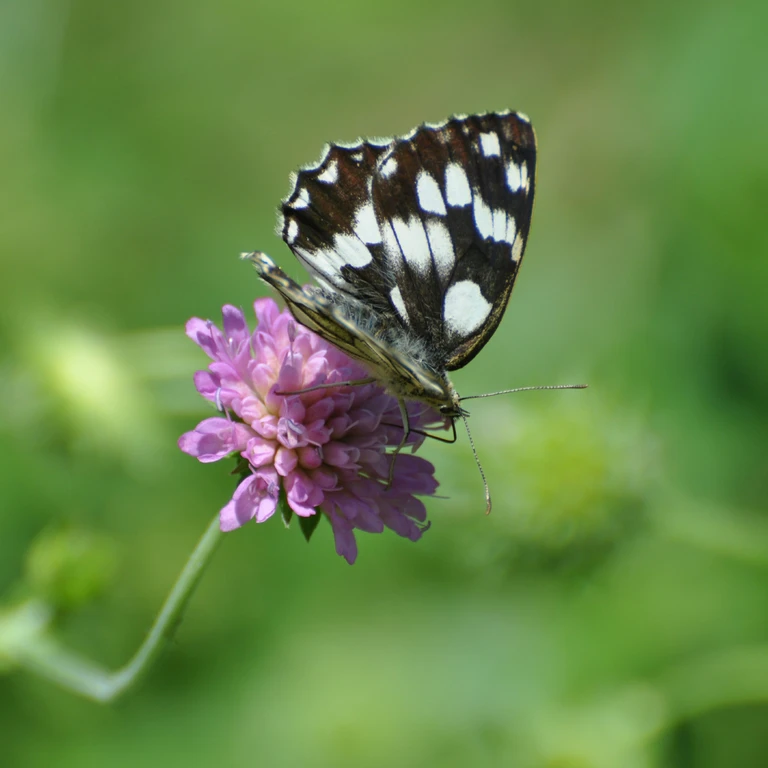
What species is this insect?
Melanargia galathea
